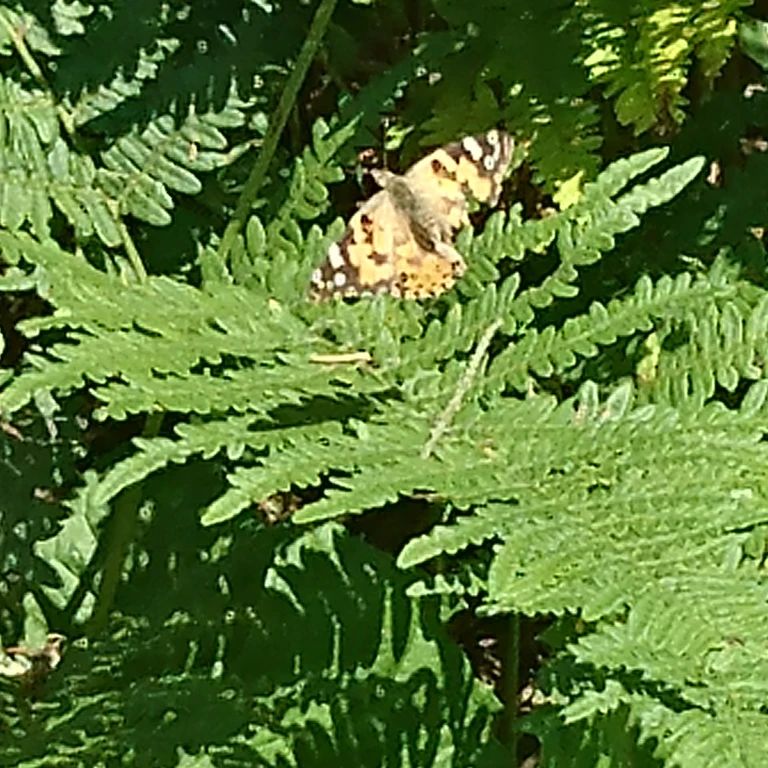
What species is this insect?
Vanessa cardui
